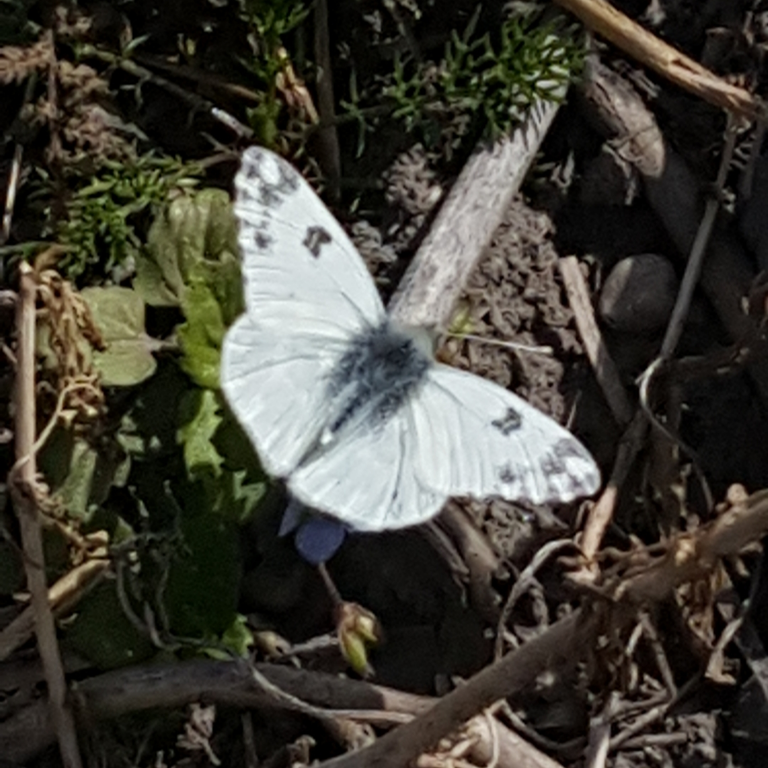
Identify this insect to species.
Pontia edusa
